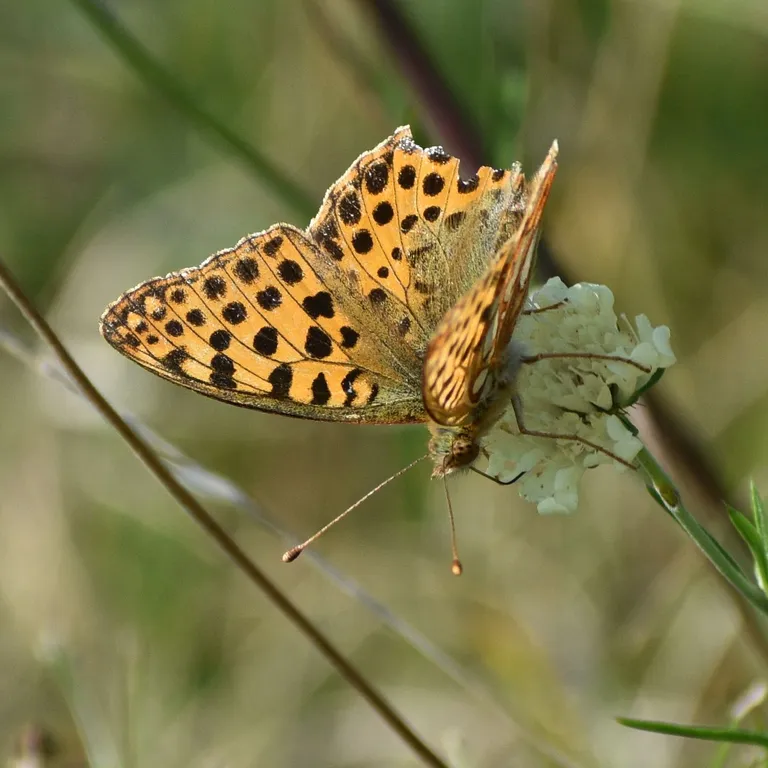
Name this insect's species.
Issoria lathonia
